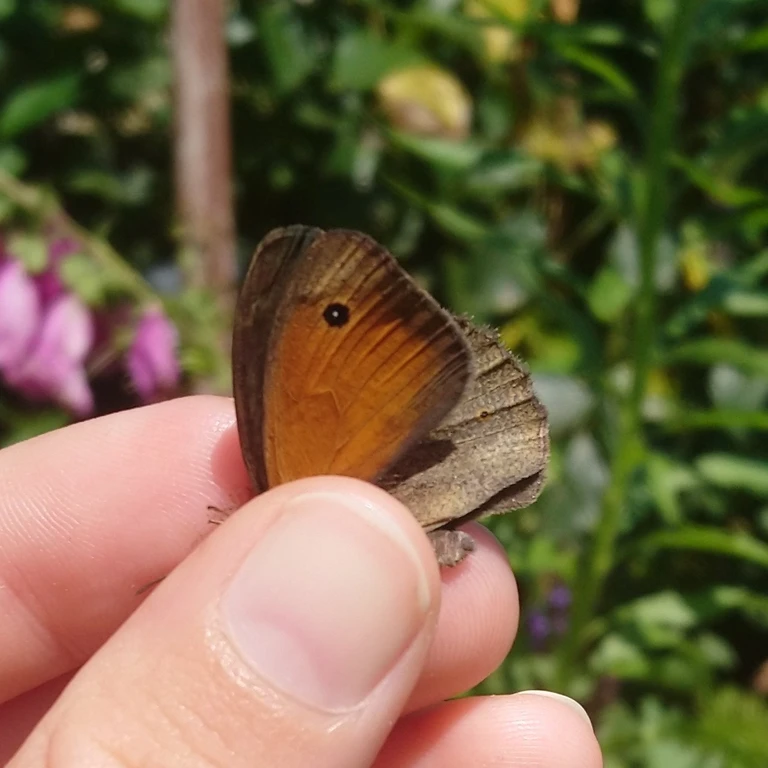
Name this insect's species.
Maniola jurtina
